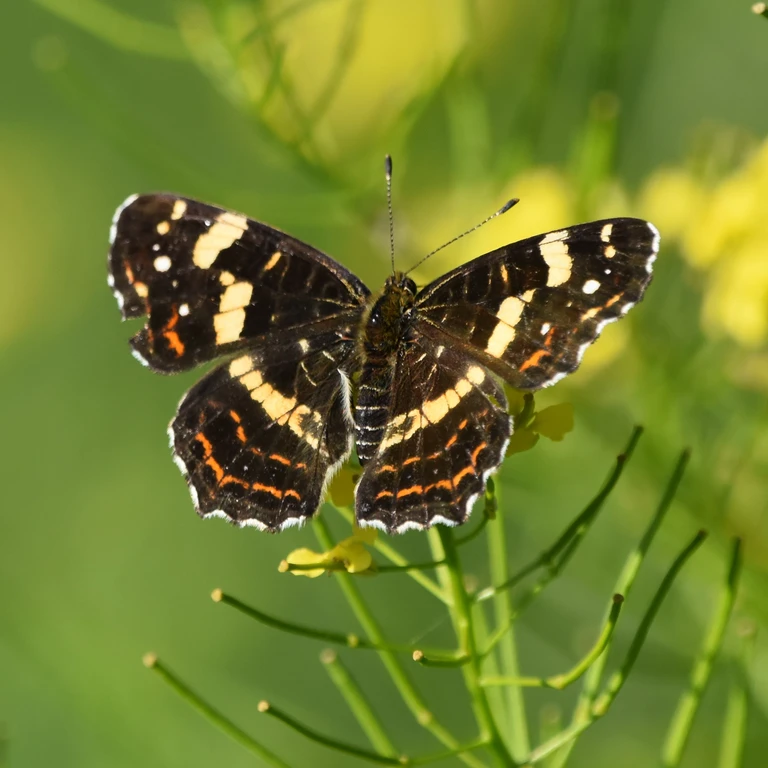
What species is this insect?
Araschnia levana
